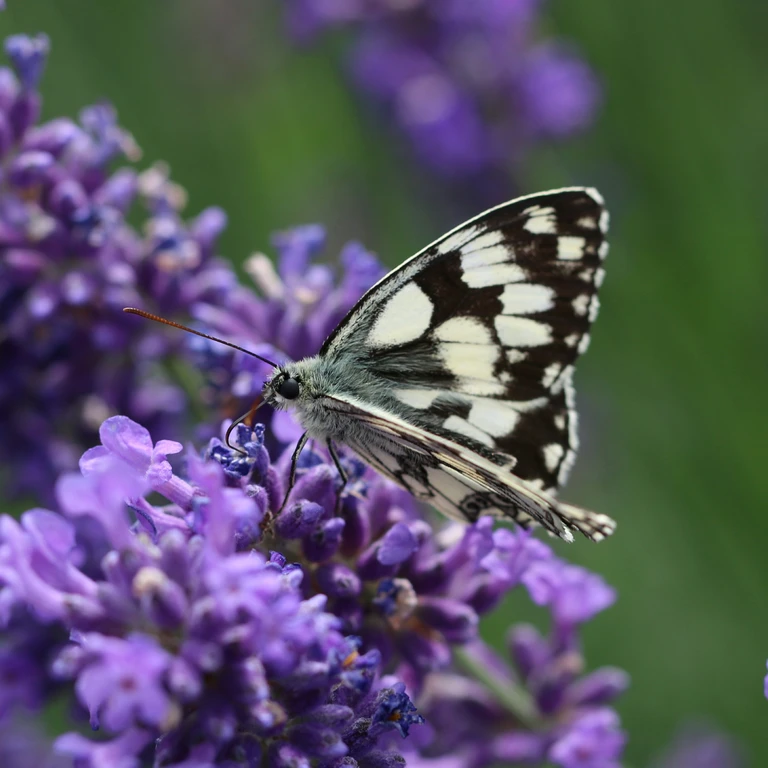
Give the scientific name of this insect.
Melanargia galathea
